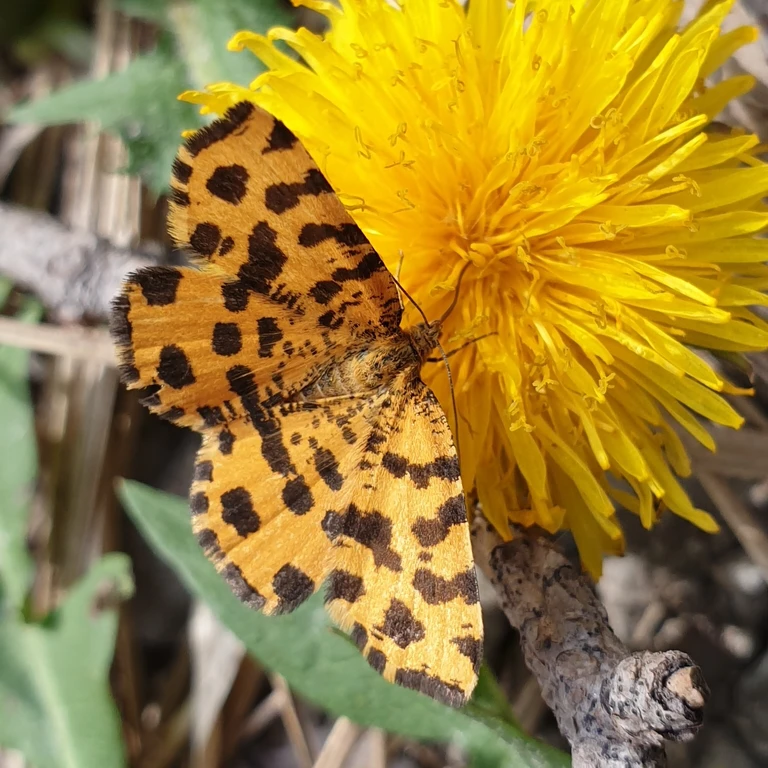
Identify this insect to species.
Pseudopanthera macularia
